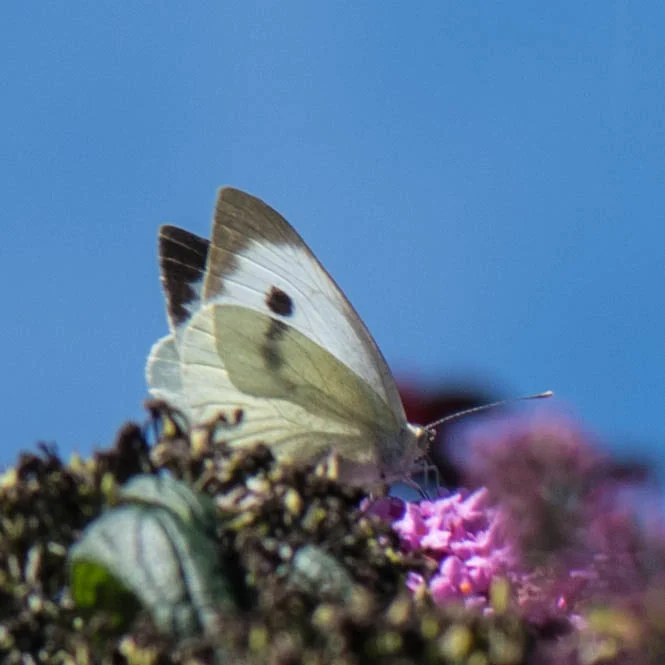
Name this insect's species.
Pieris brassicae
